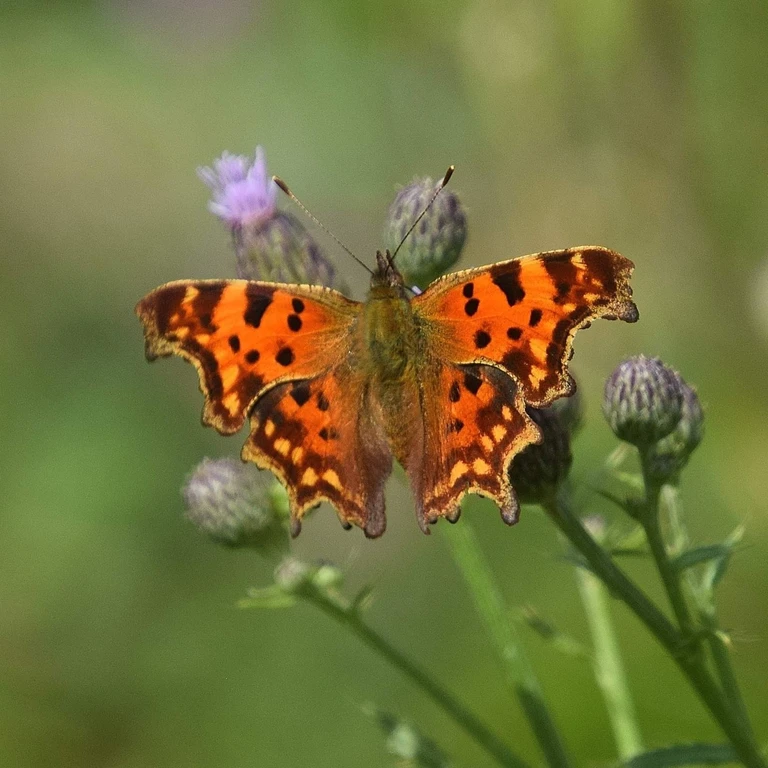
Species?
Polygonia c-album
